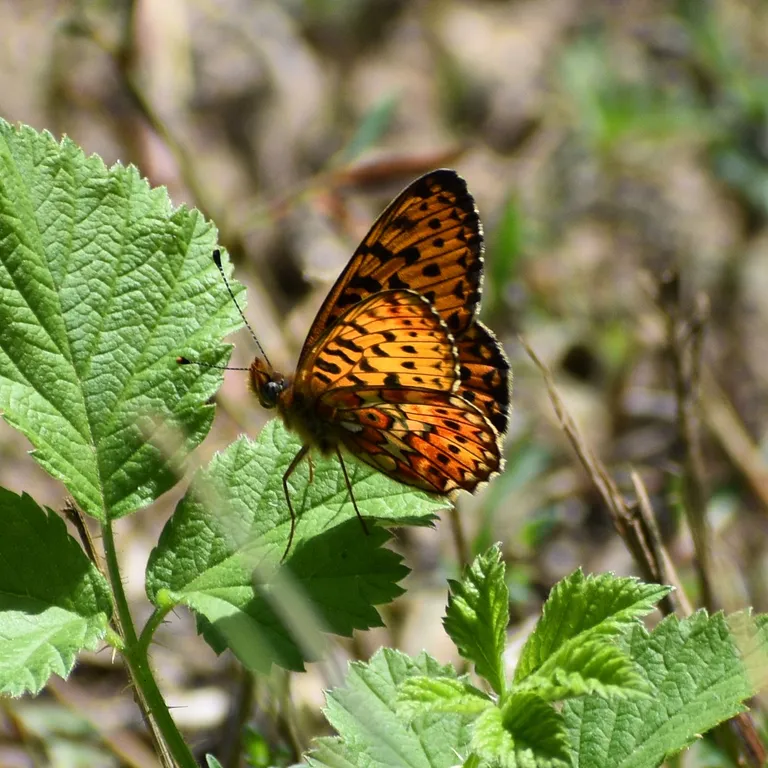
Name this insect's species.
Boloria euphrosyne (also Clossiana euphrosyne)
